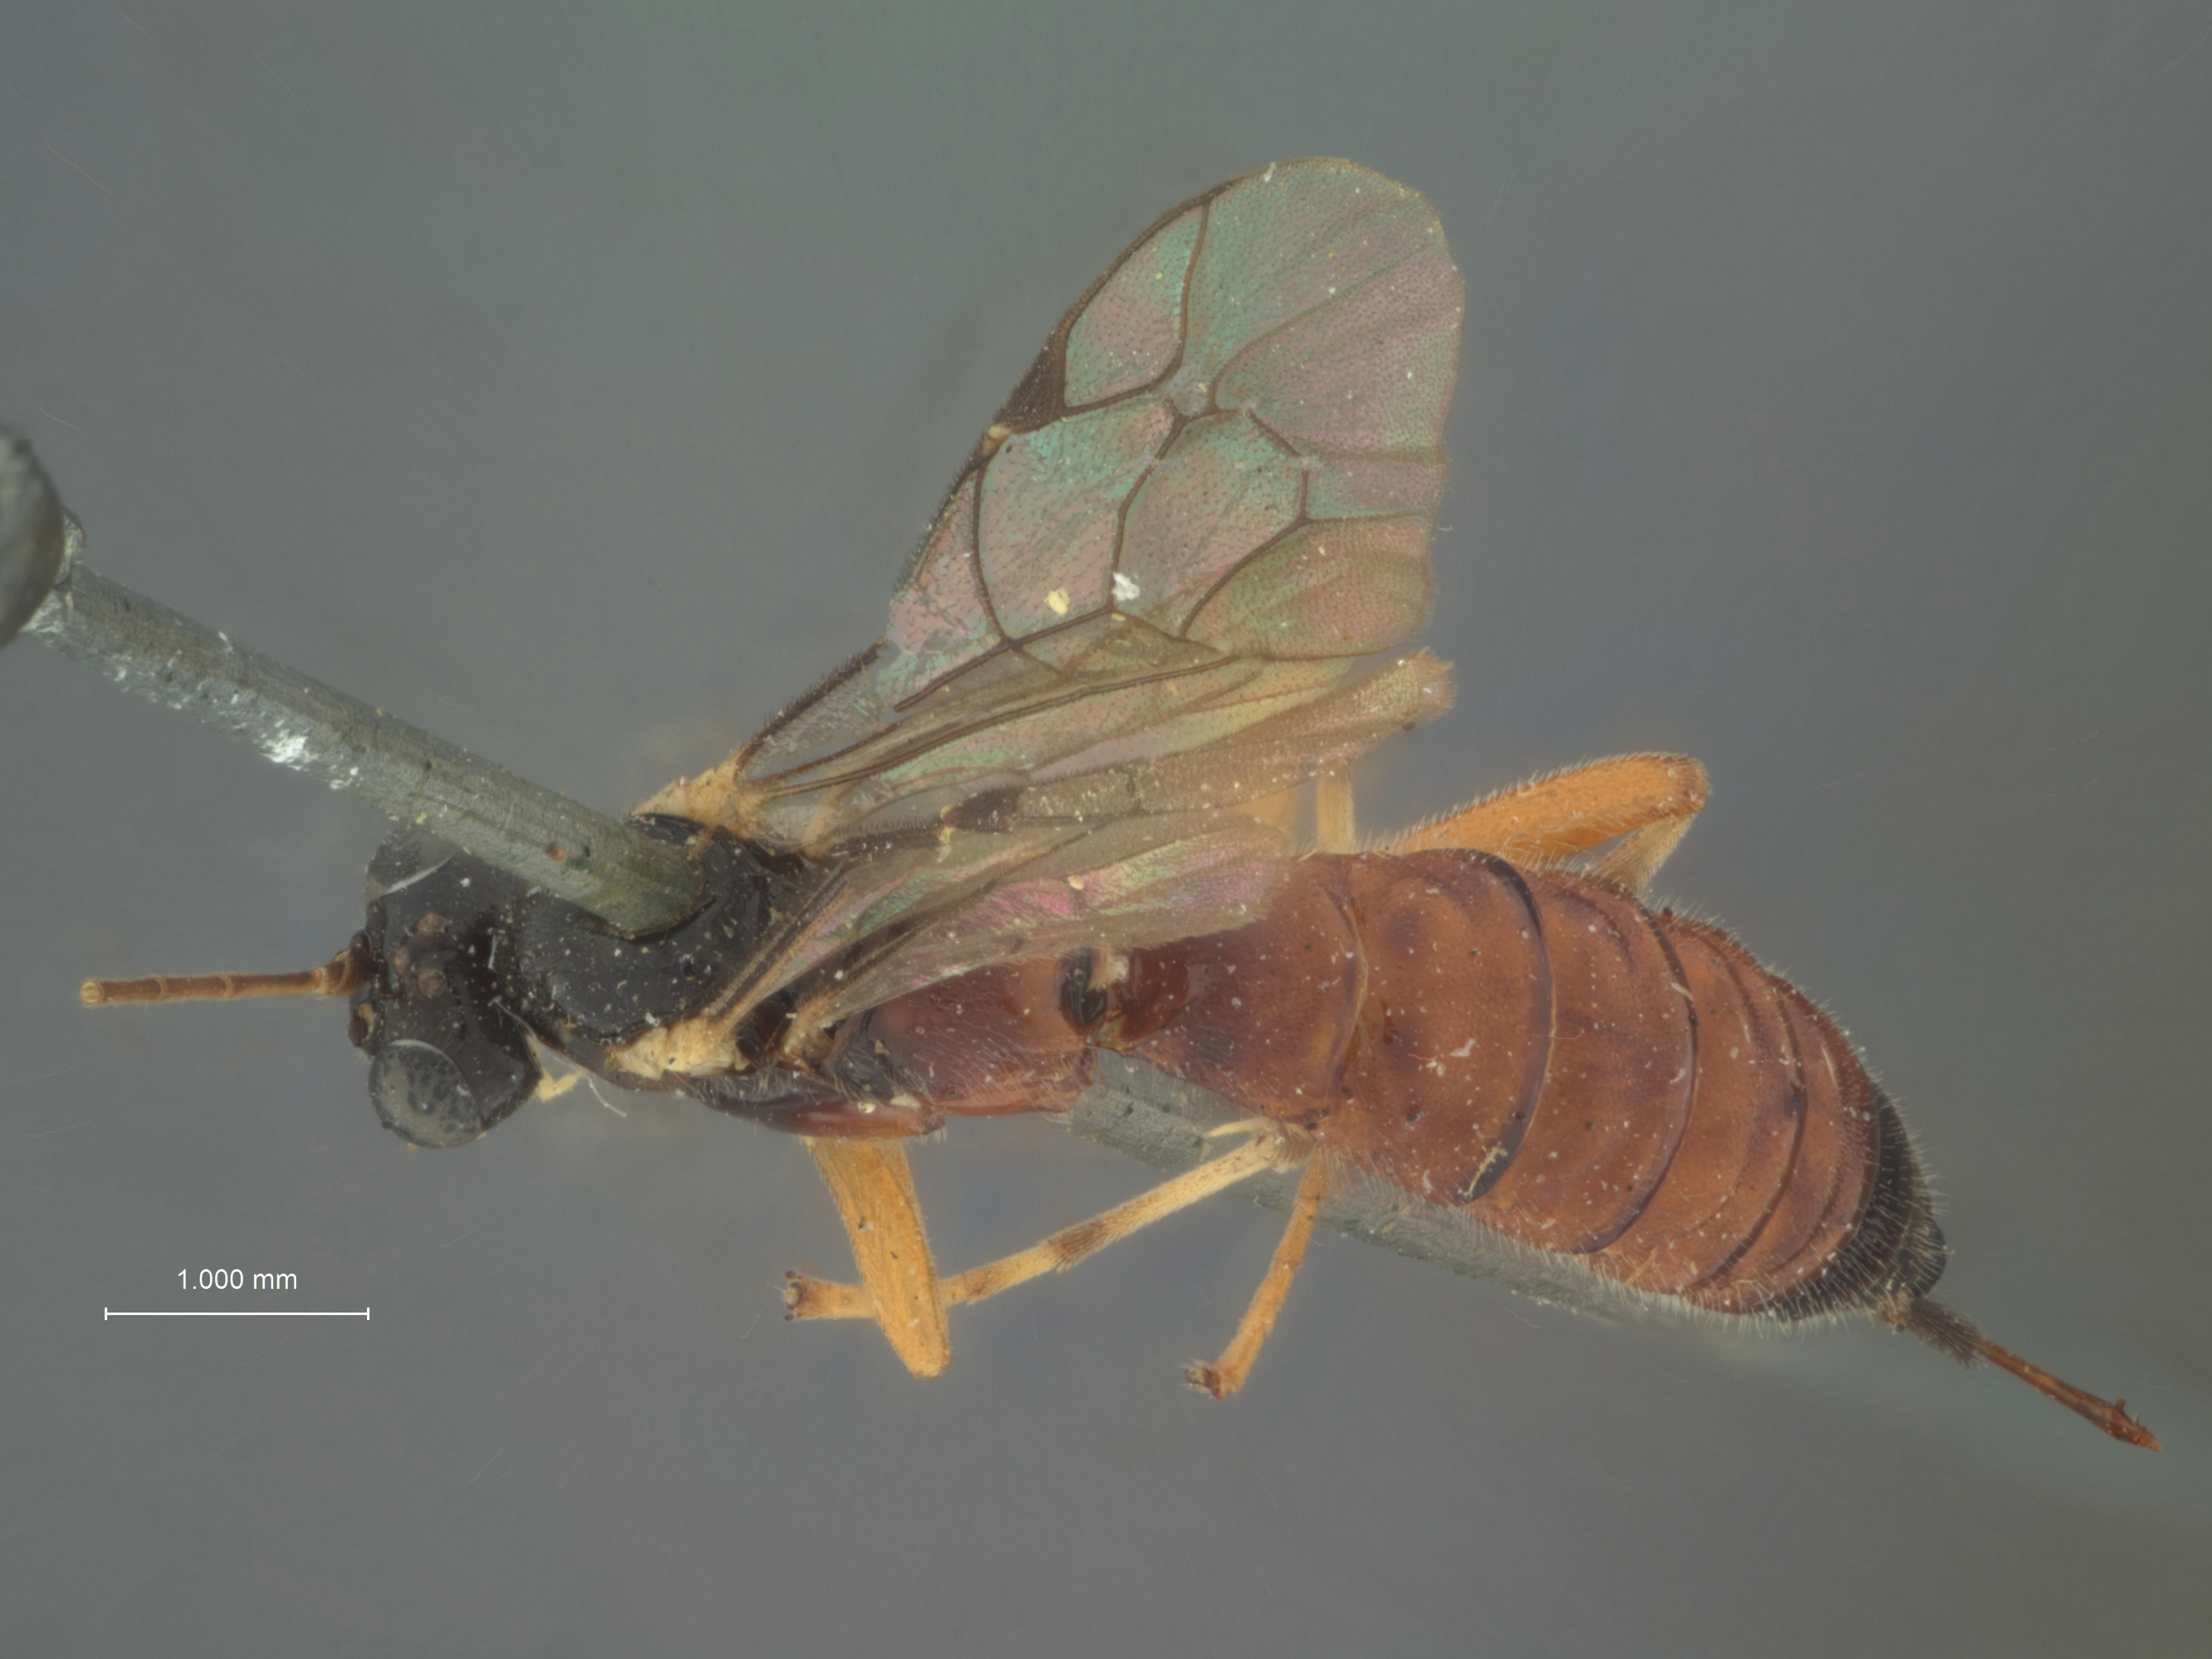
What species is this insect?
Pimpla animosa
